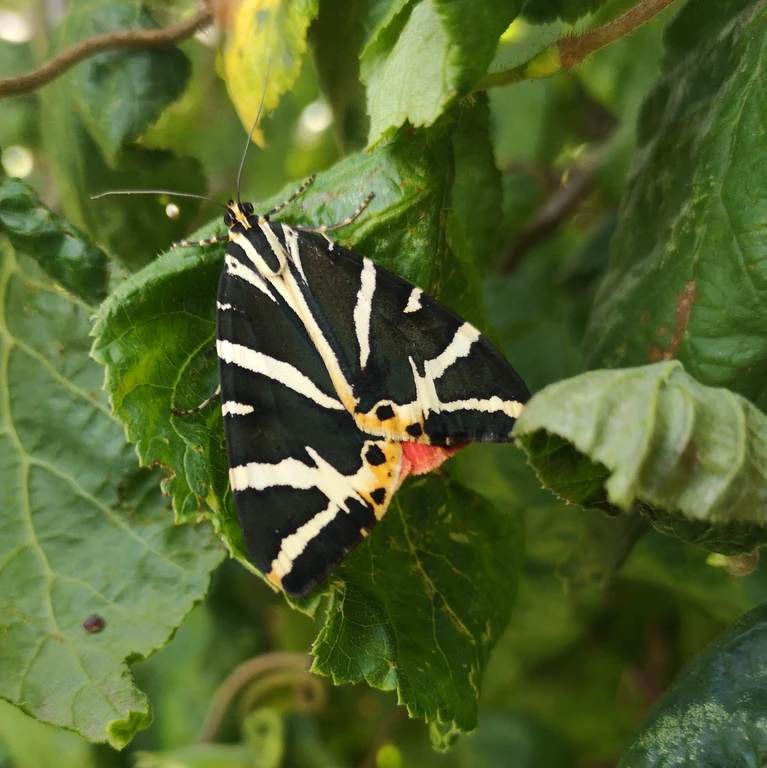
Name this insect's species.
Euplagia quadripunctaria
